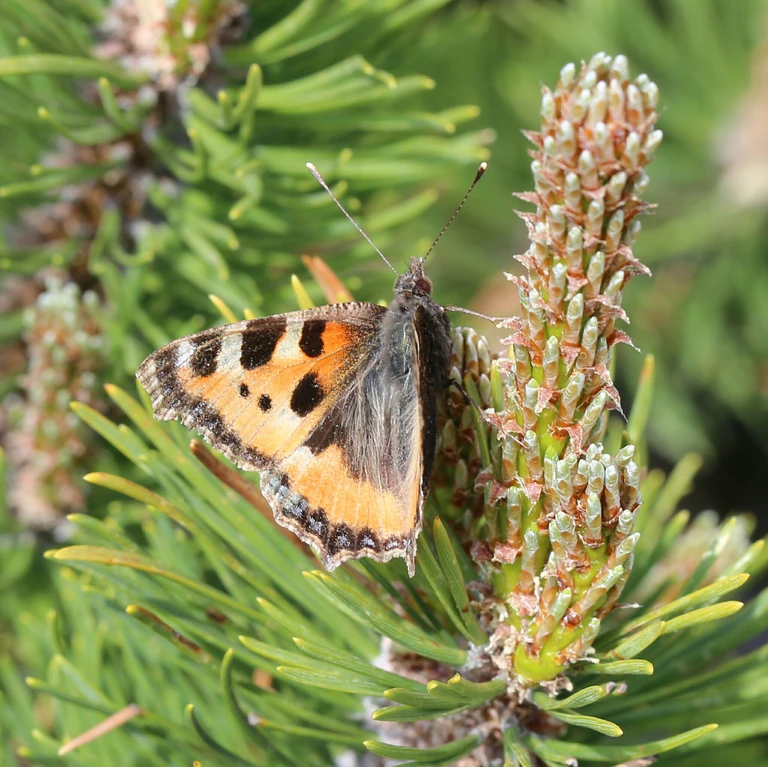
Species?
Aglais urticae
